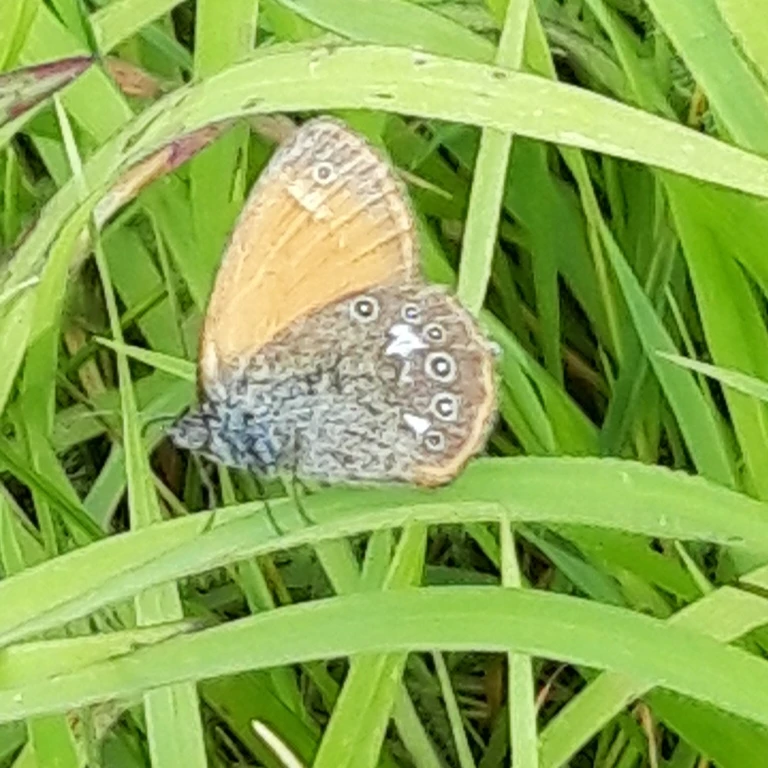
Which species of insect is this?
Coenonympha glycerion (also Coenonympha iphis)
